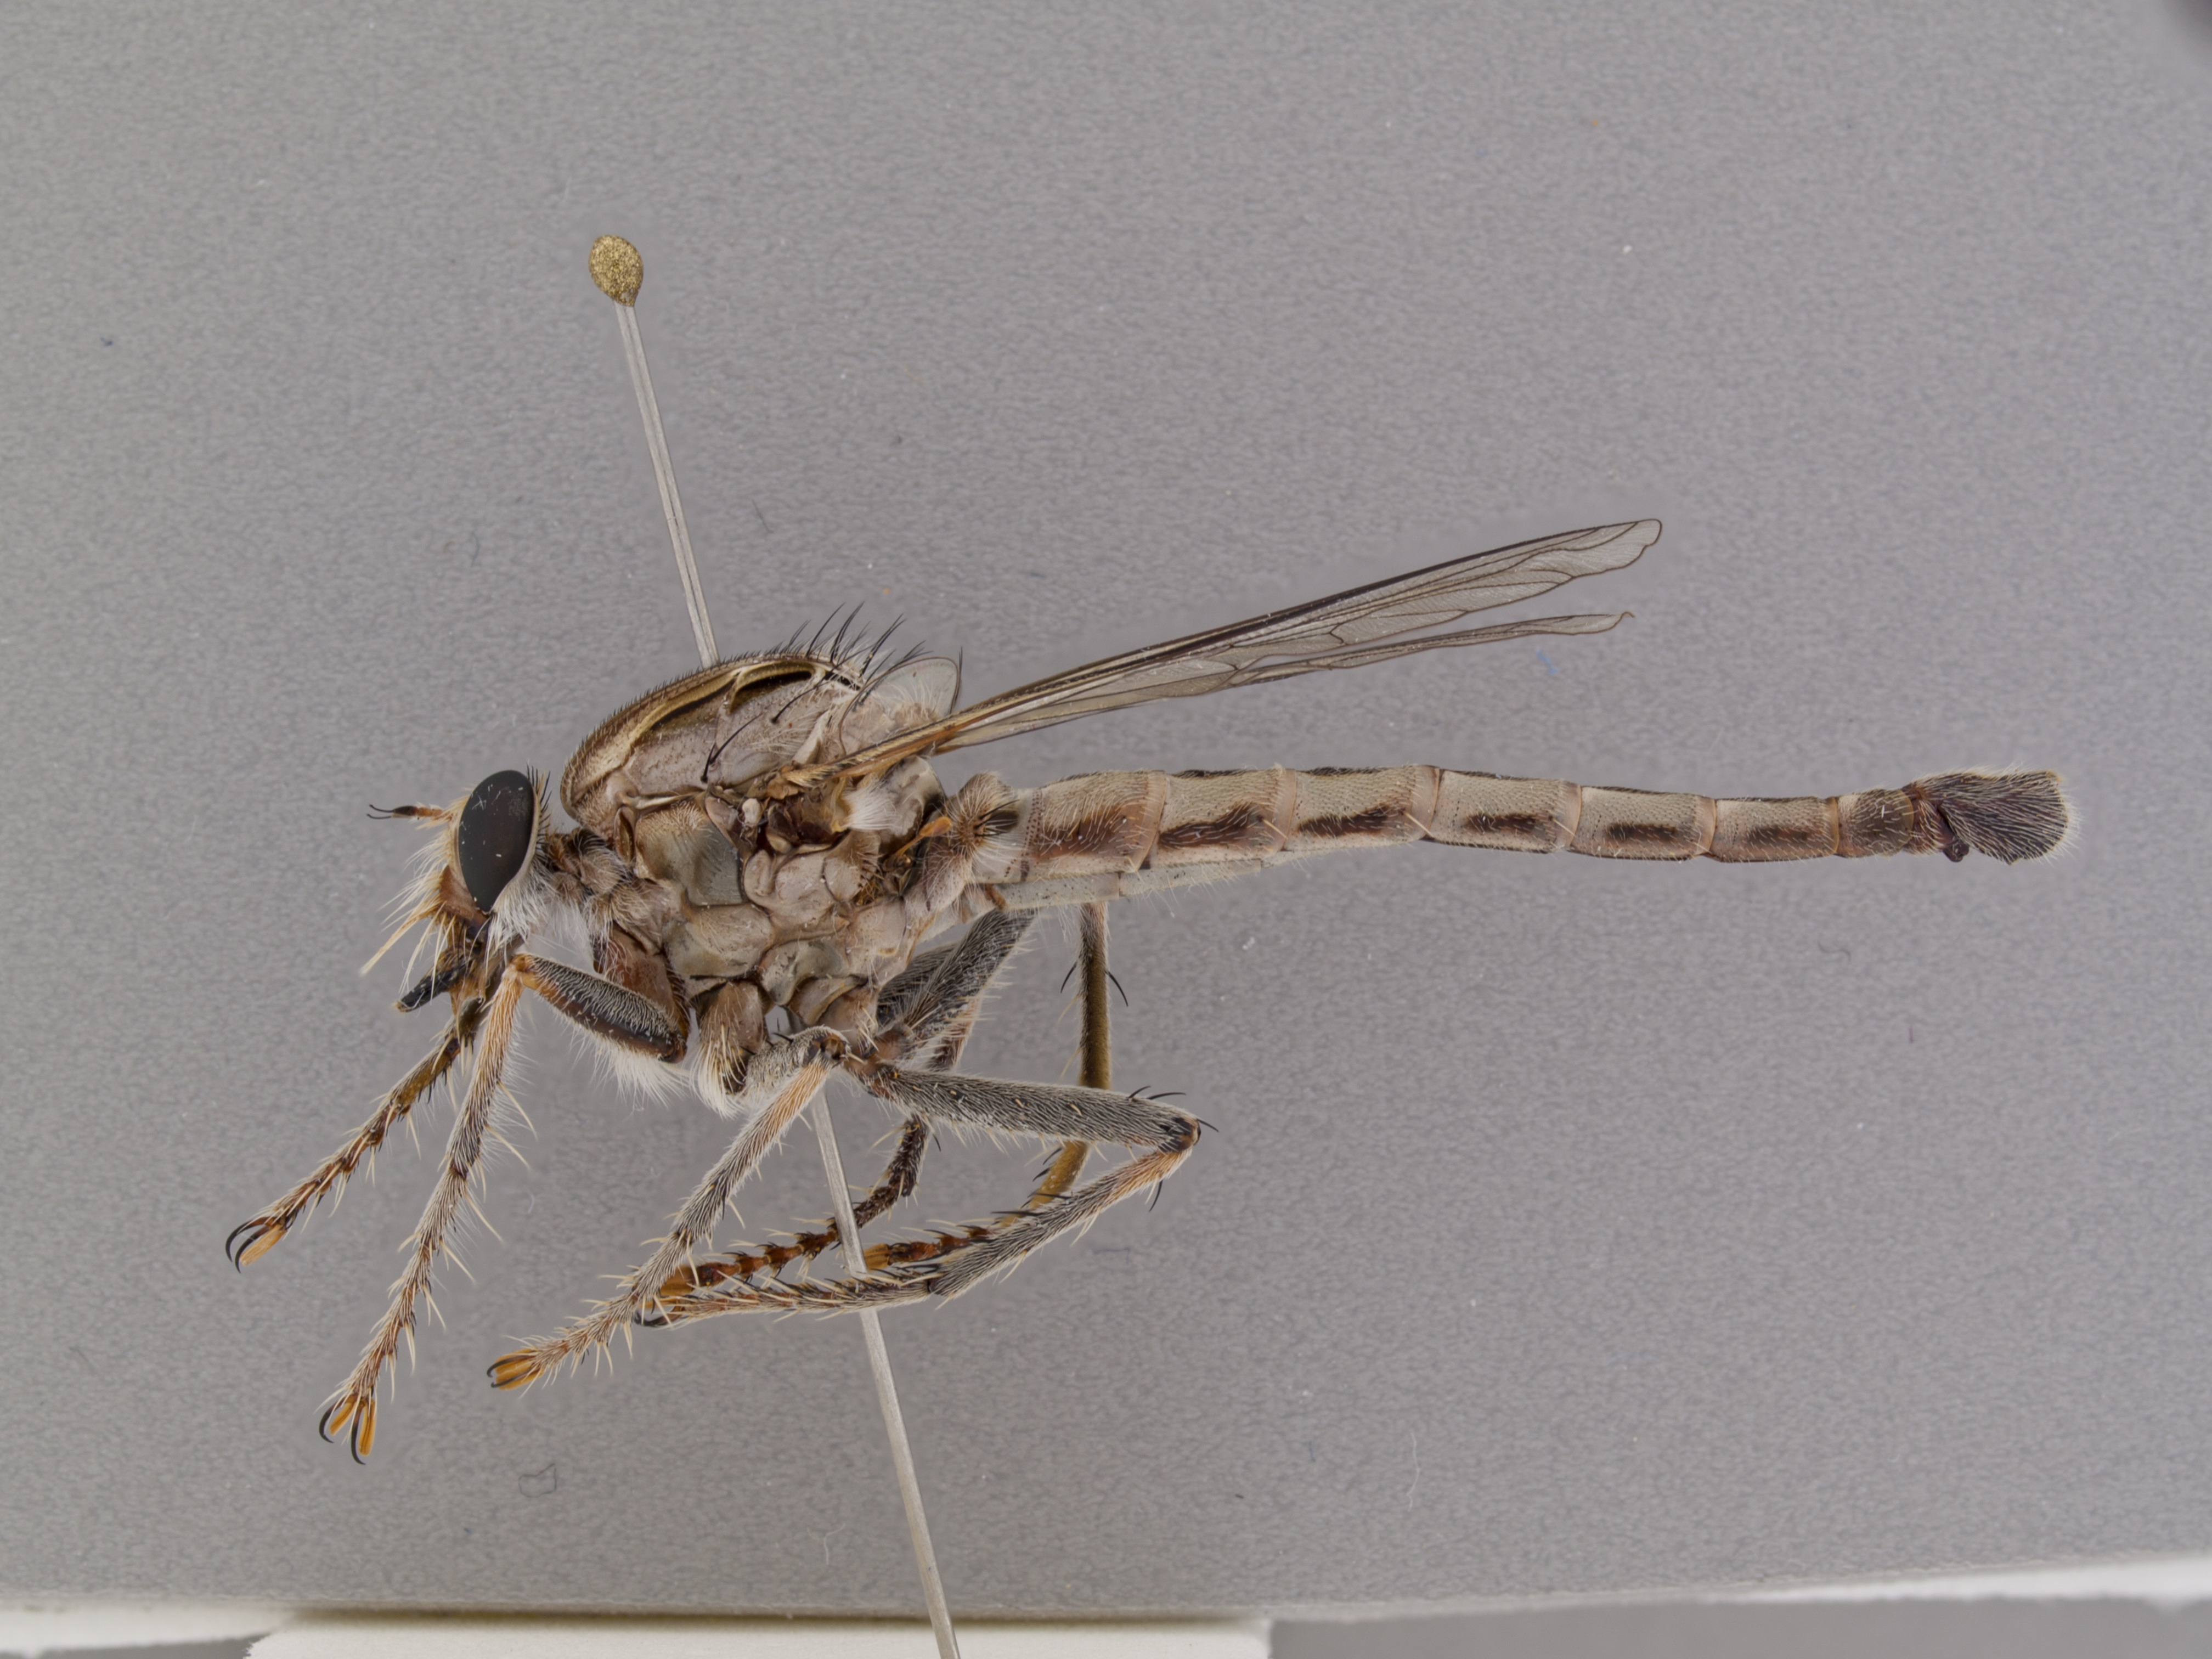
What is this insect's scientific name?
Acasilus tigrimontis
